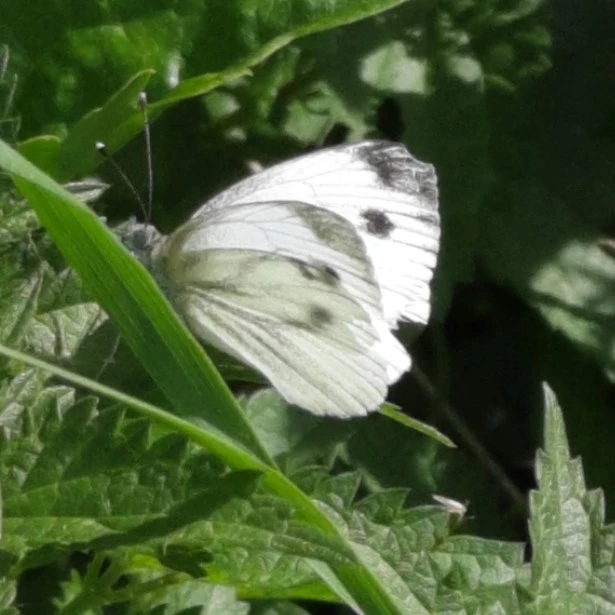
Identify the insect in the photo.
Pieris napi
